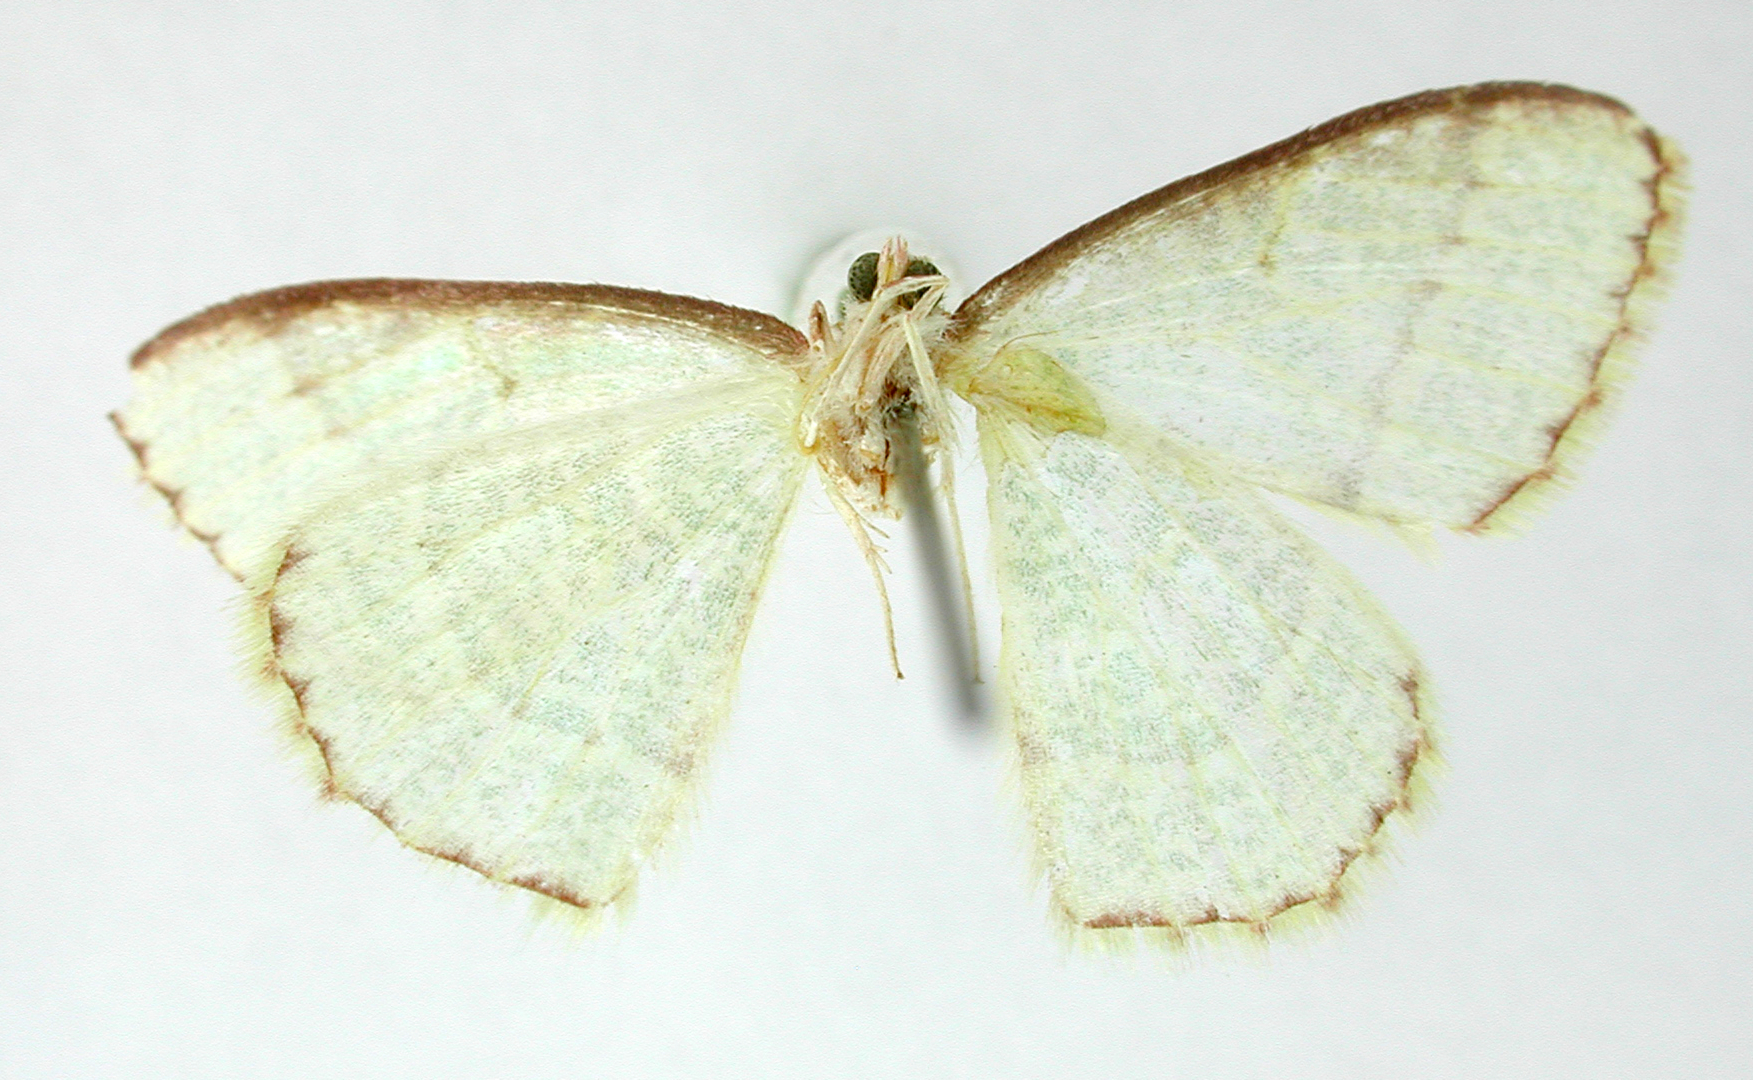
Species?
Racheospila cara
